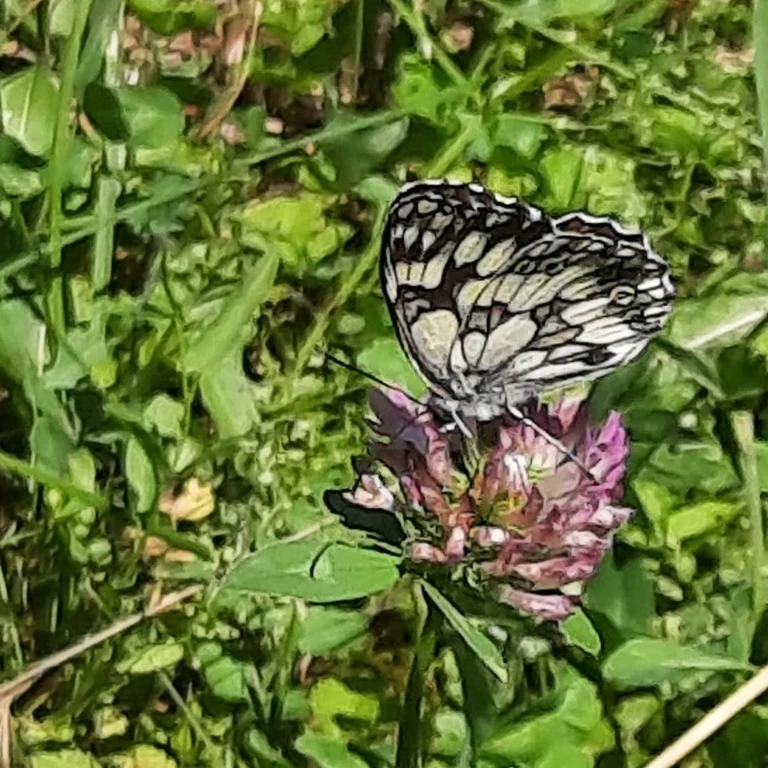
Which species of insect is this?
Melanargia galathea
